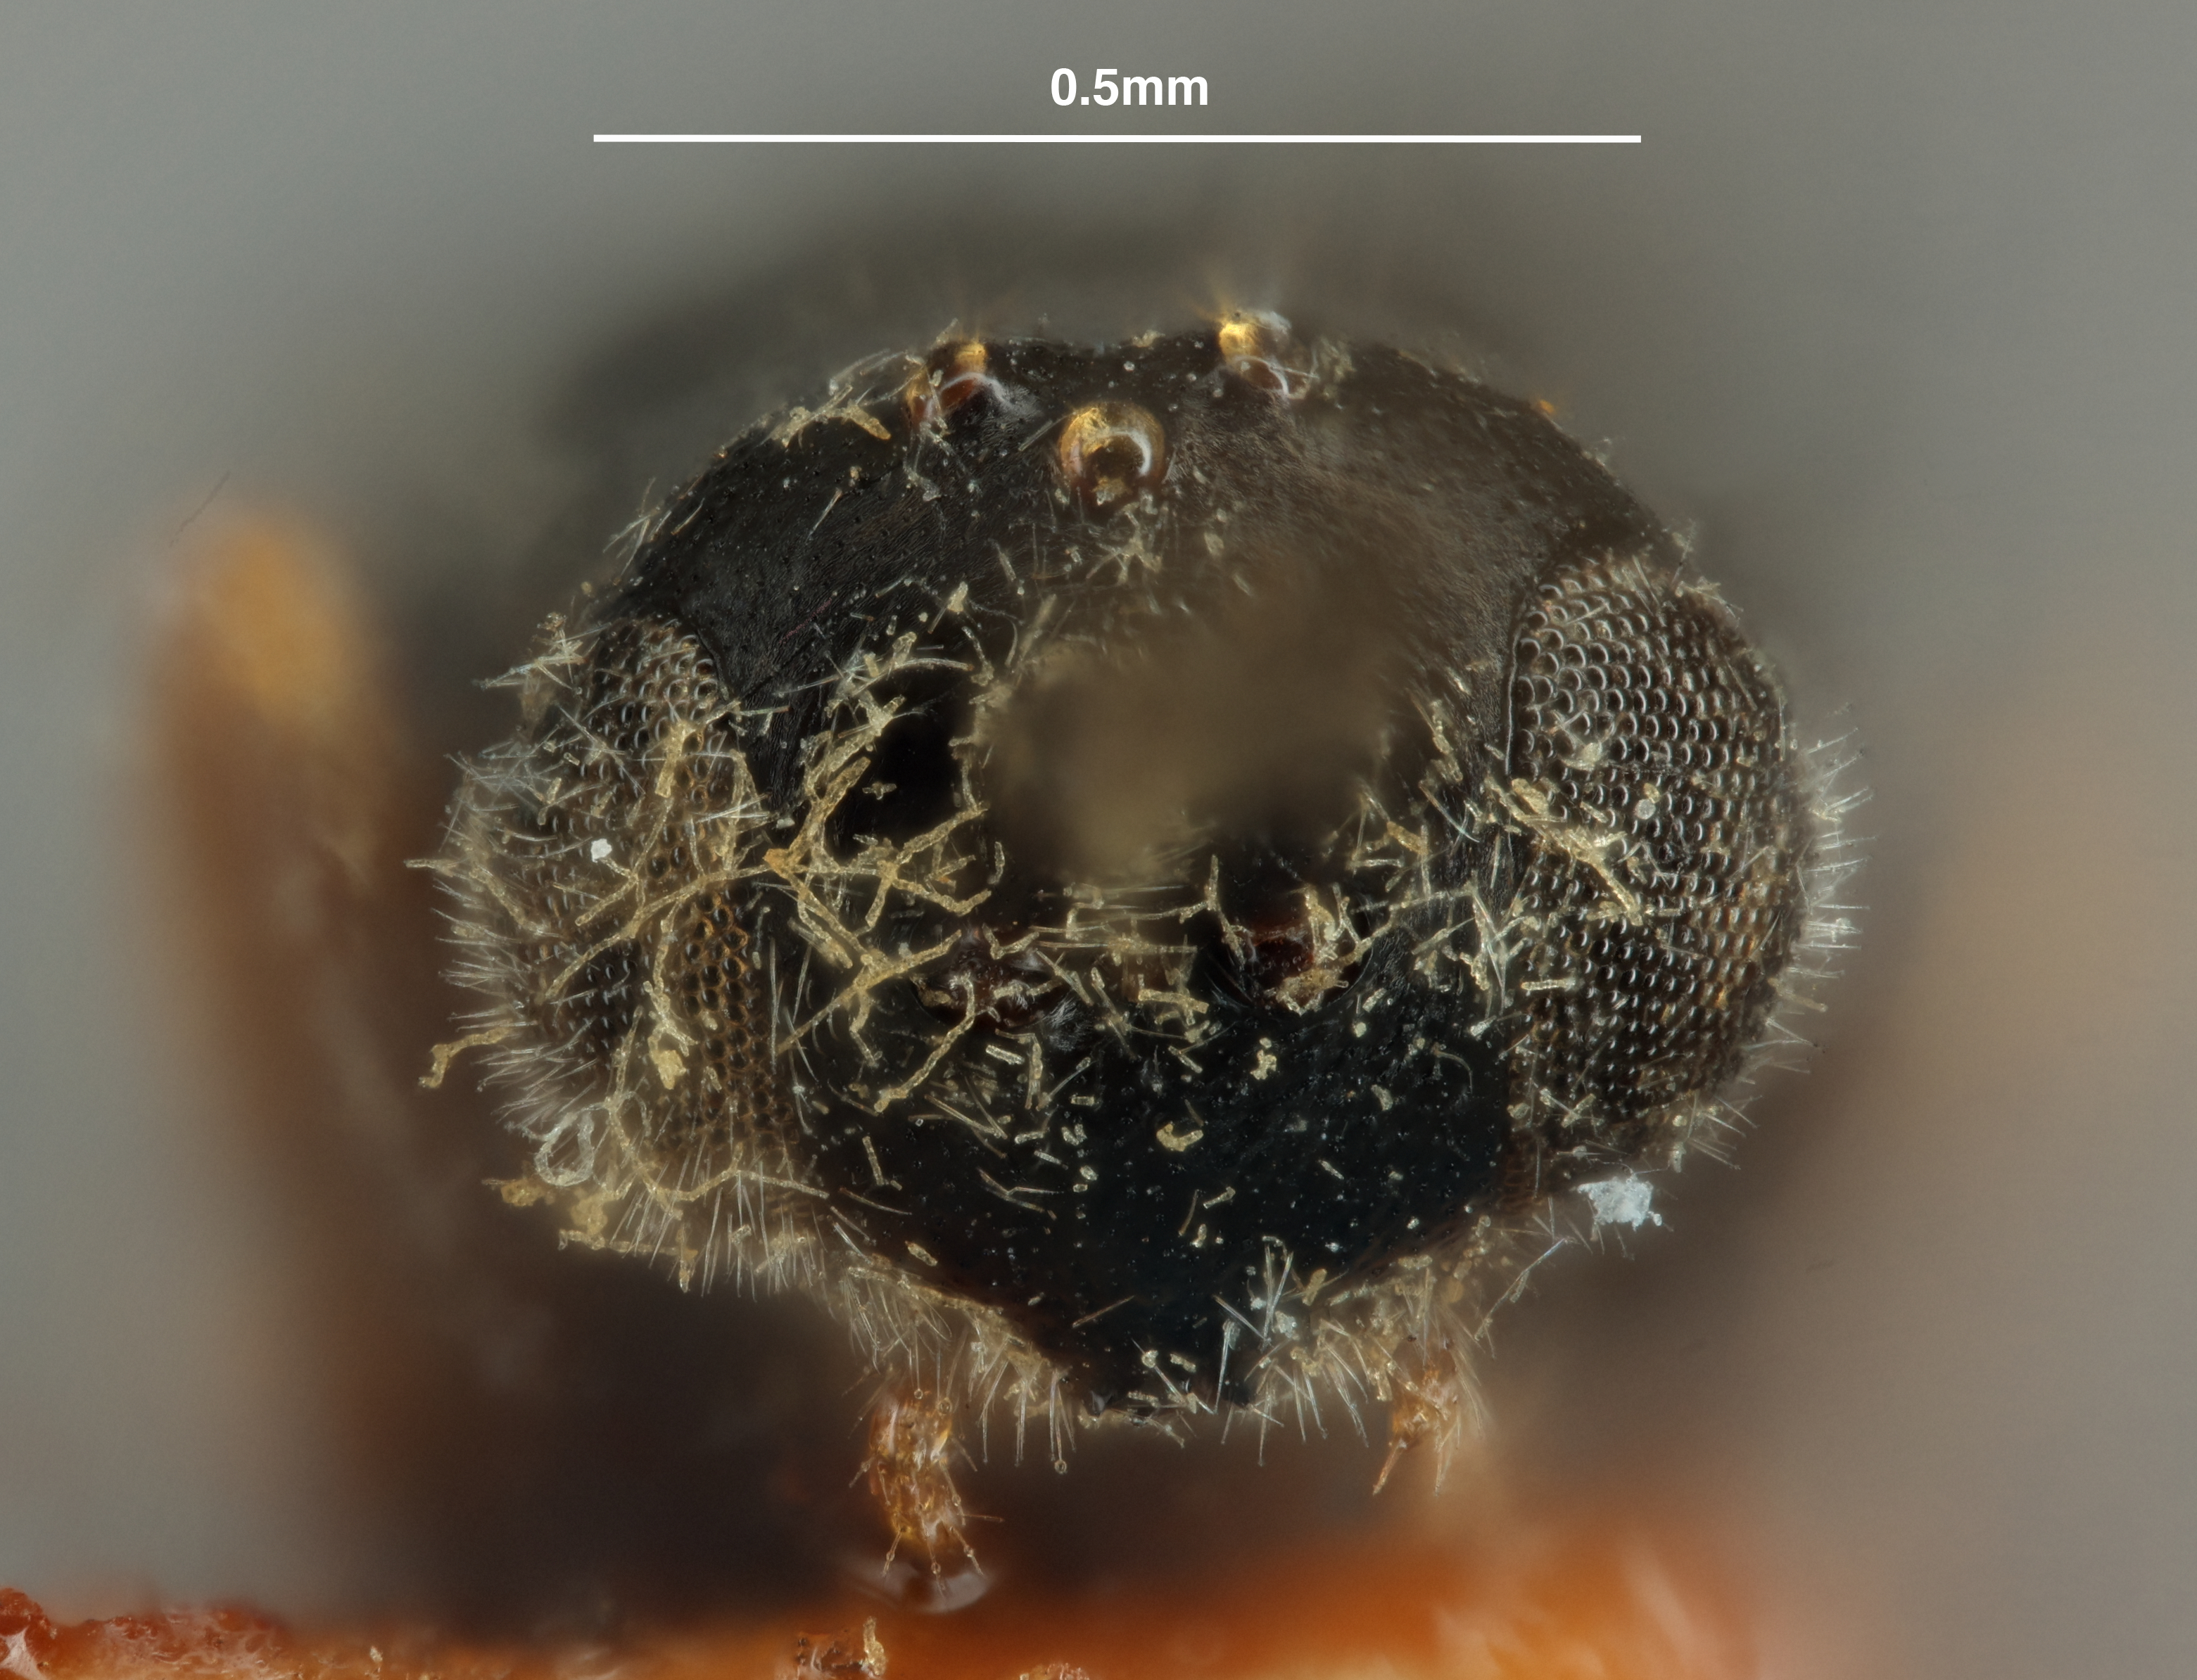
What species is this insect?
Apanteles tulis
